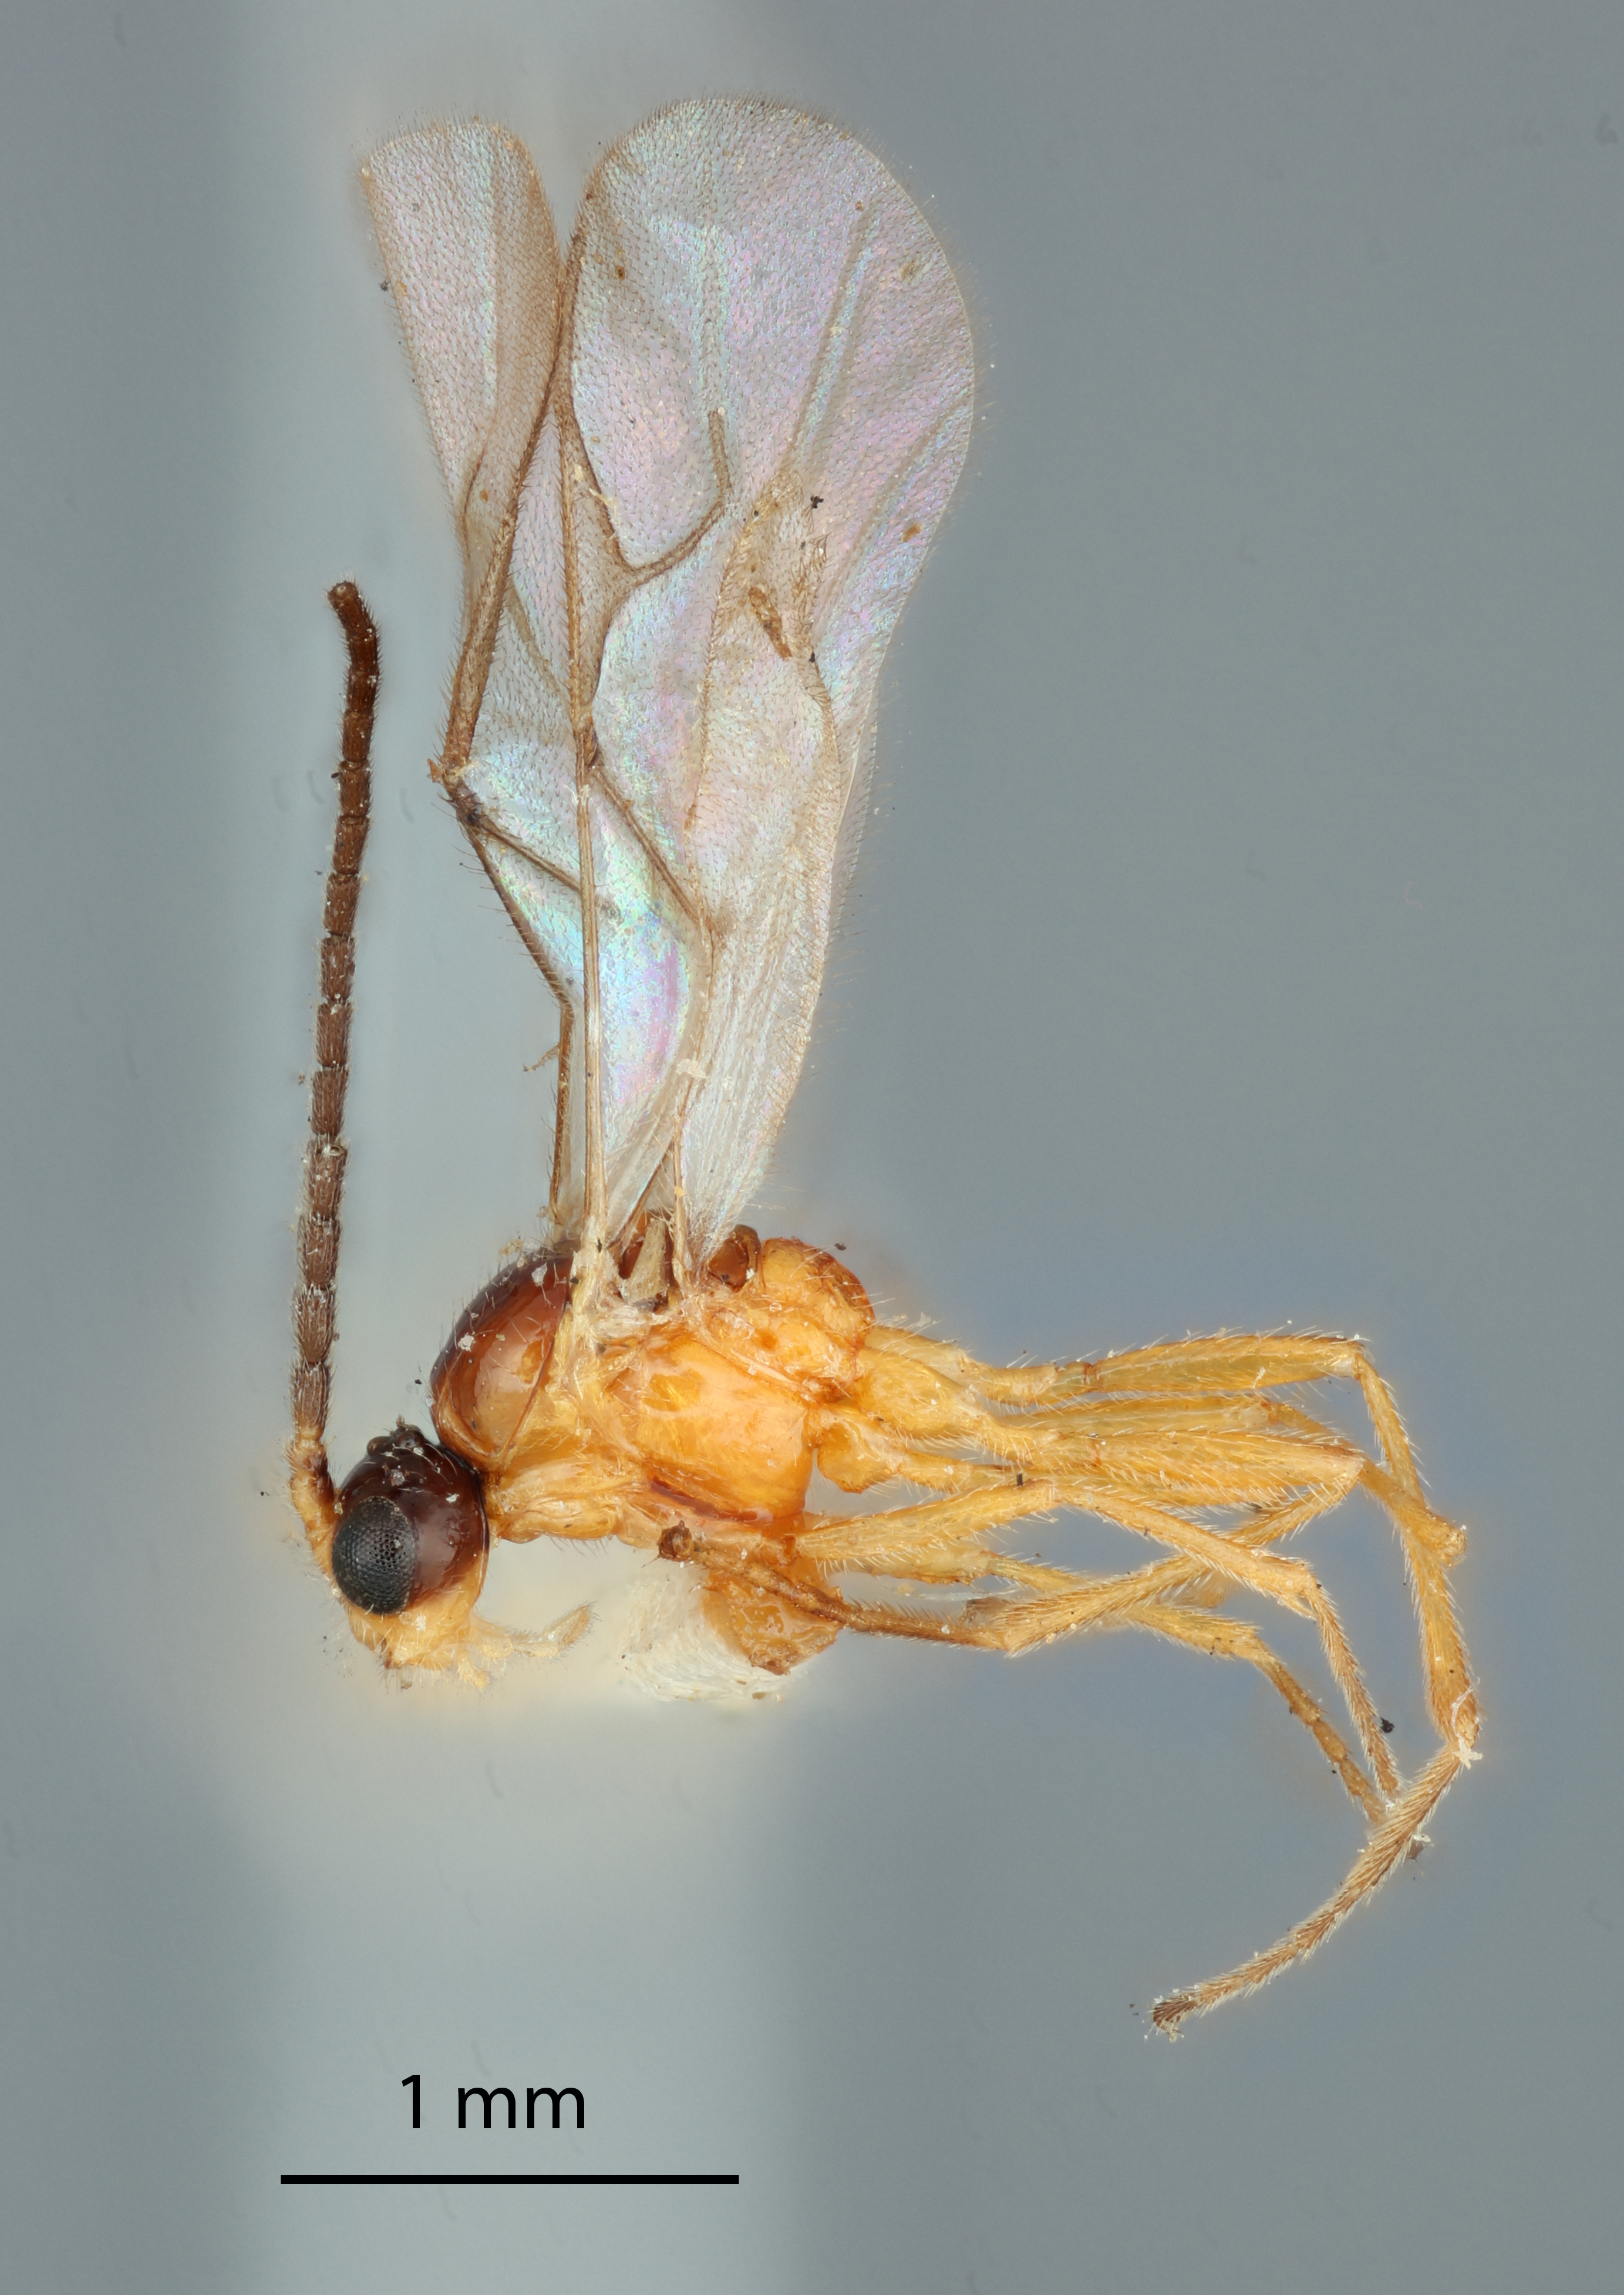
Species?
Aphidius nigriceps
